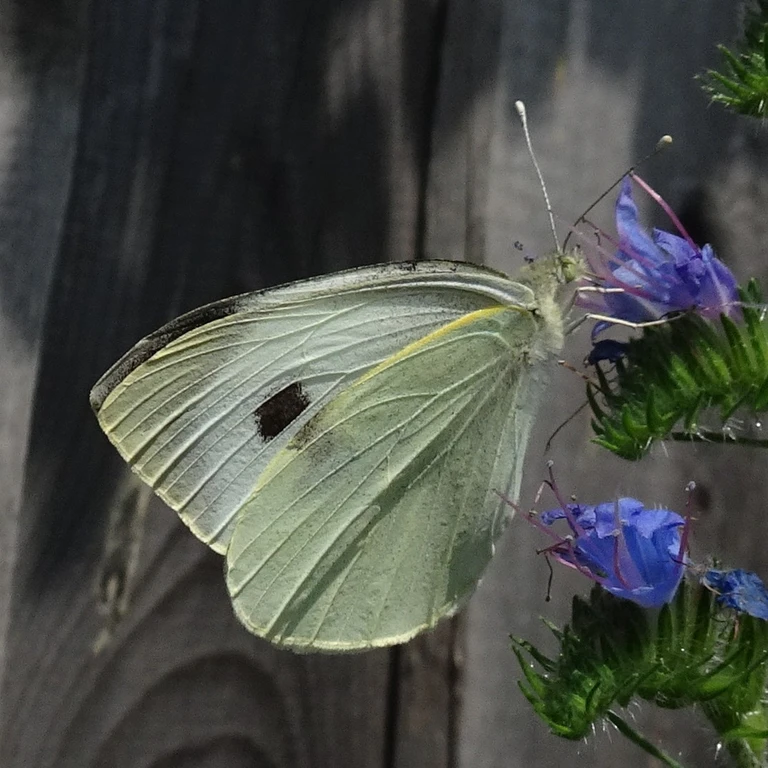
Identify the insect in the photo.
Pieris brassicae
